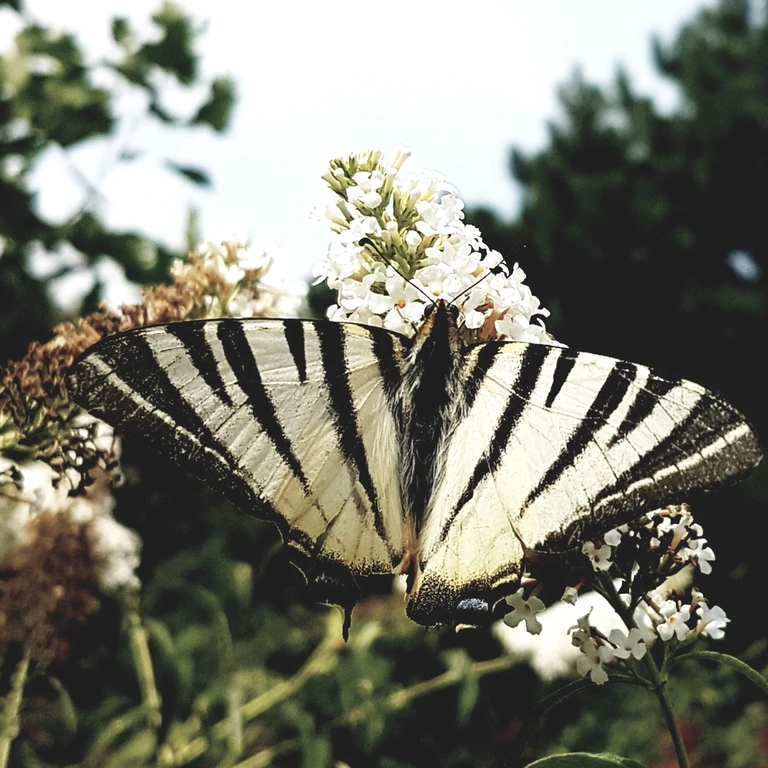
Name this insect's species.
Iphiclides podalirius
